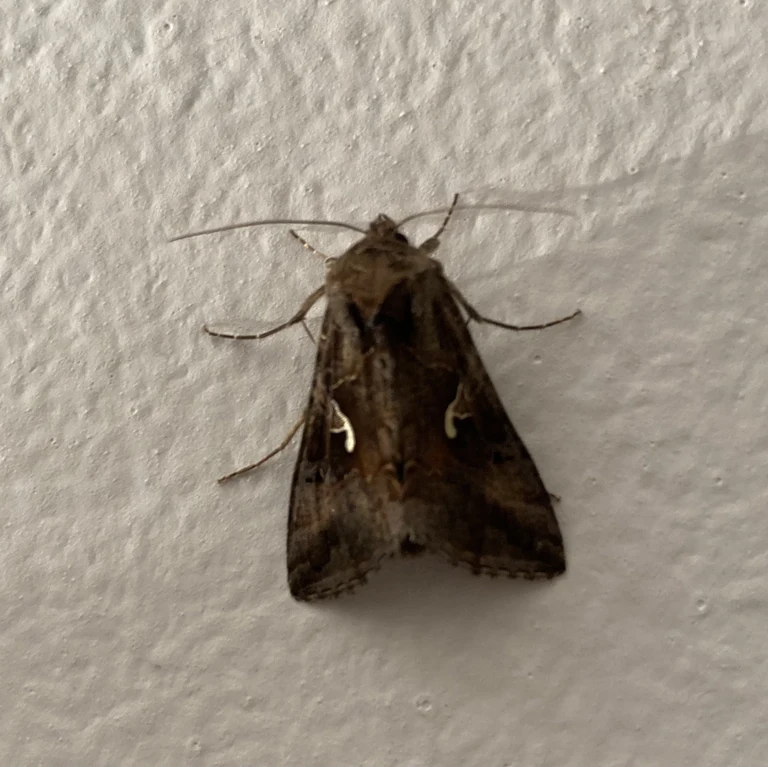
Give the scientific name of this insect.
Autographa gamma
